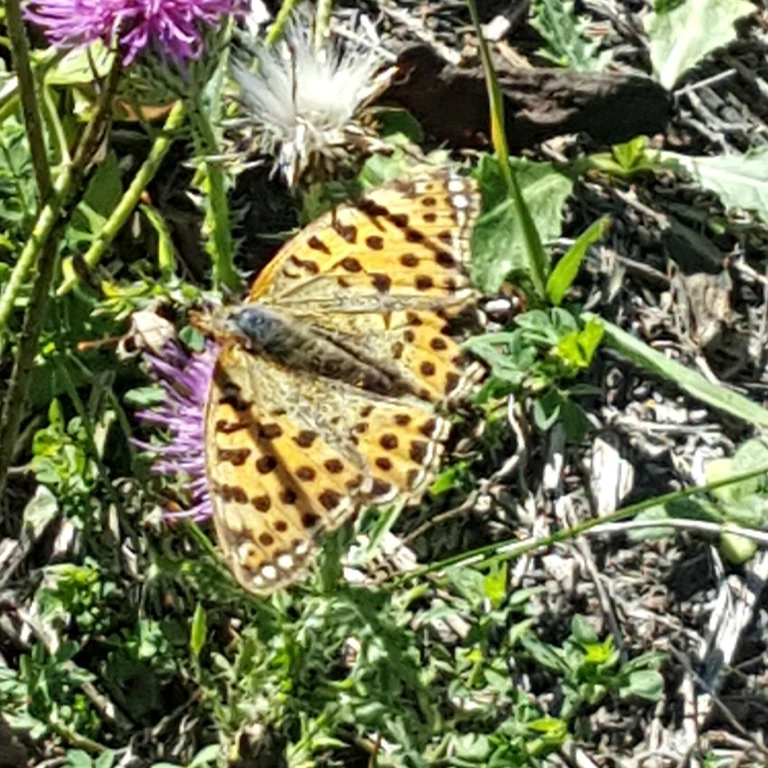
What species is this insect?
Issoria lathonia
